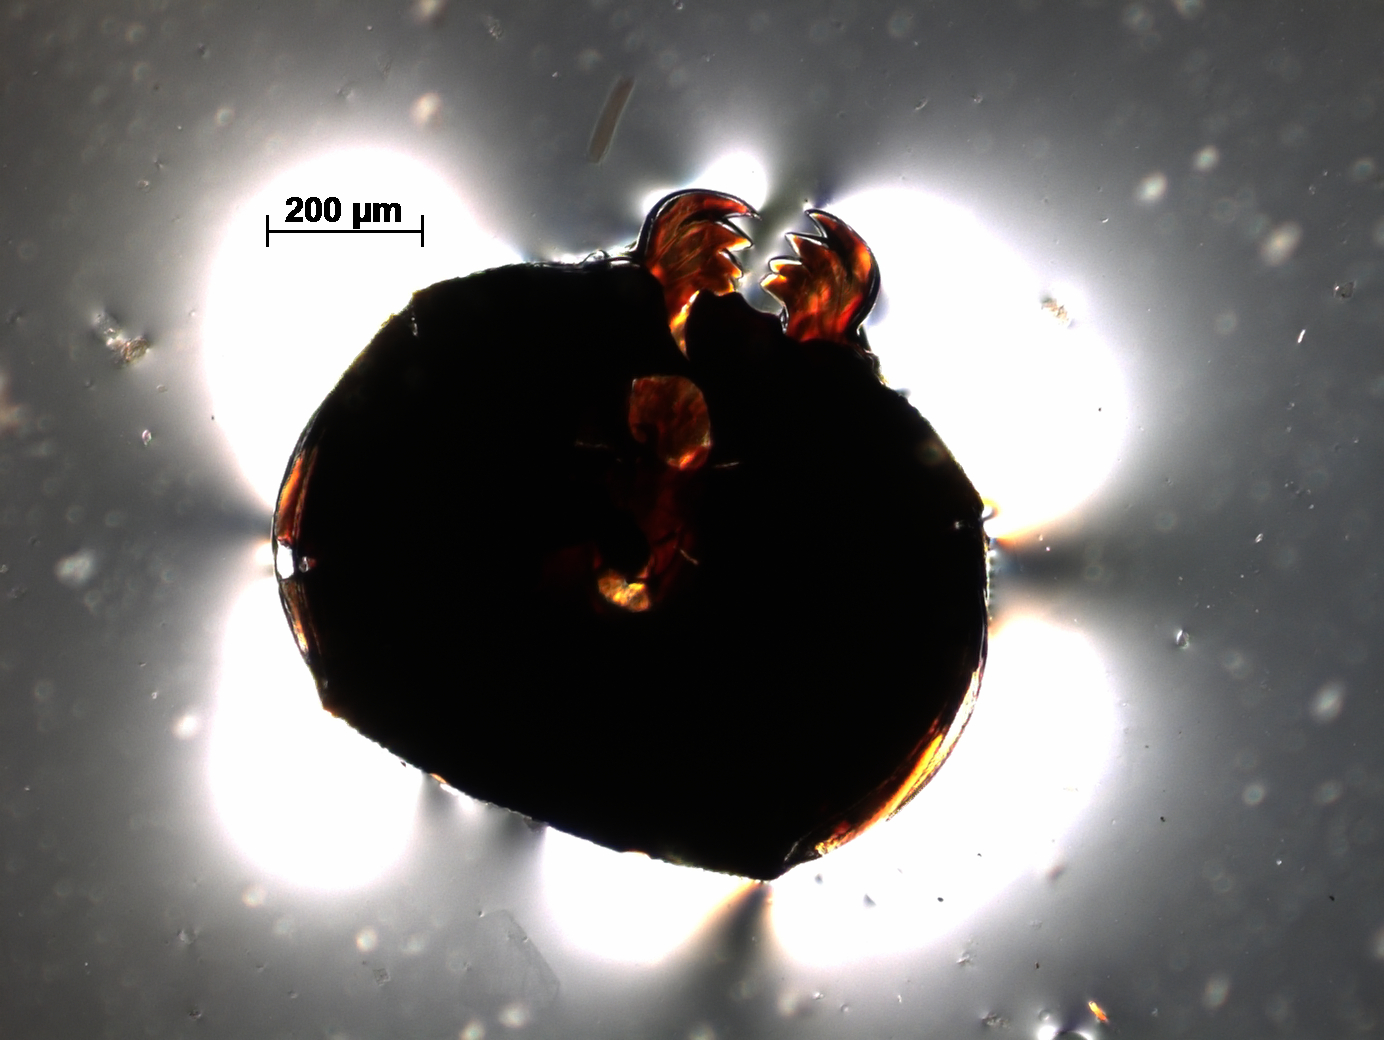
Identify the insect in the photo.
Pachyneuron ahlaensis
